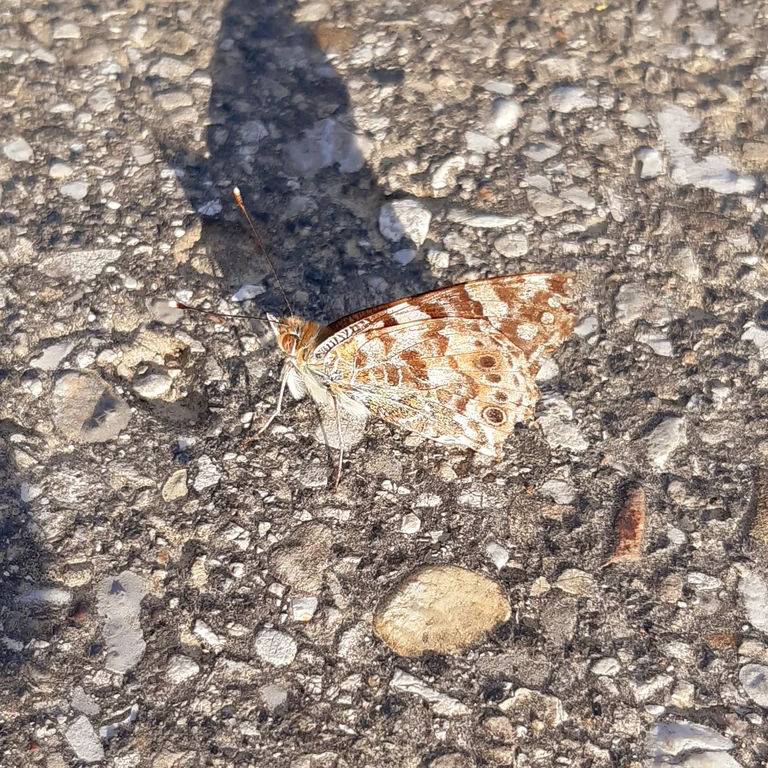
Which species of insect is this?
Vanessa cardui
